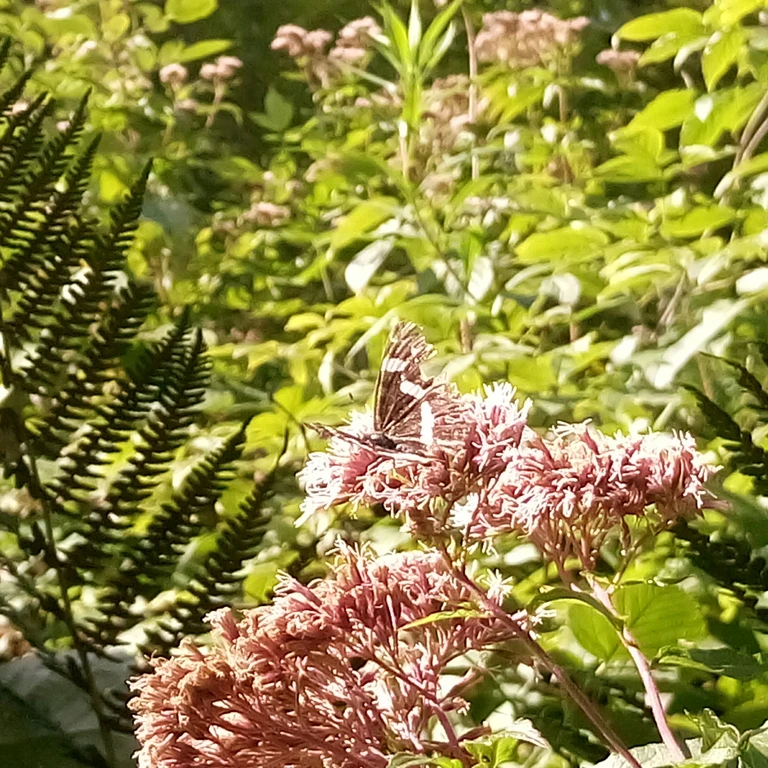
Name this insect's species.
Araschnia levana
